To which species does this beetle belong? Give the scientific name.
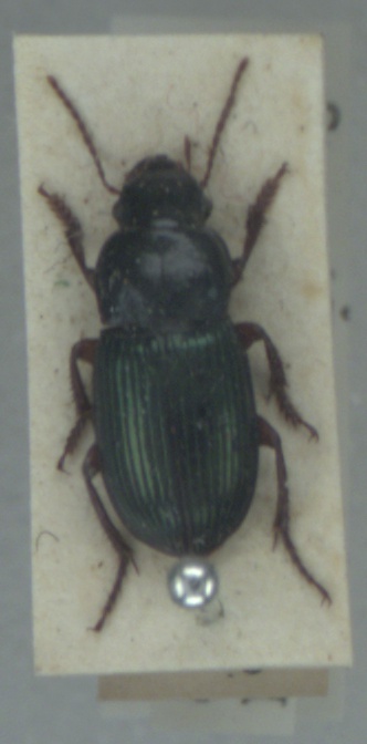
Harpalus rubripes
